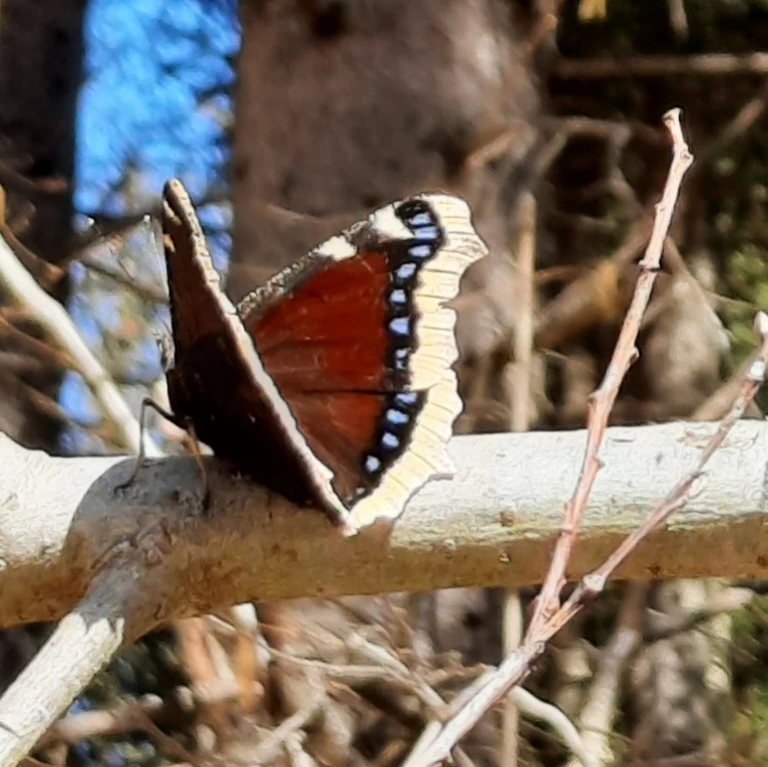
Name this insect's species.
Nymphalis antiopa
